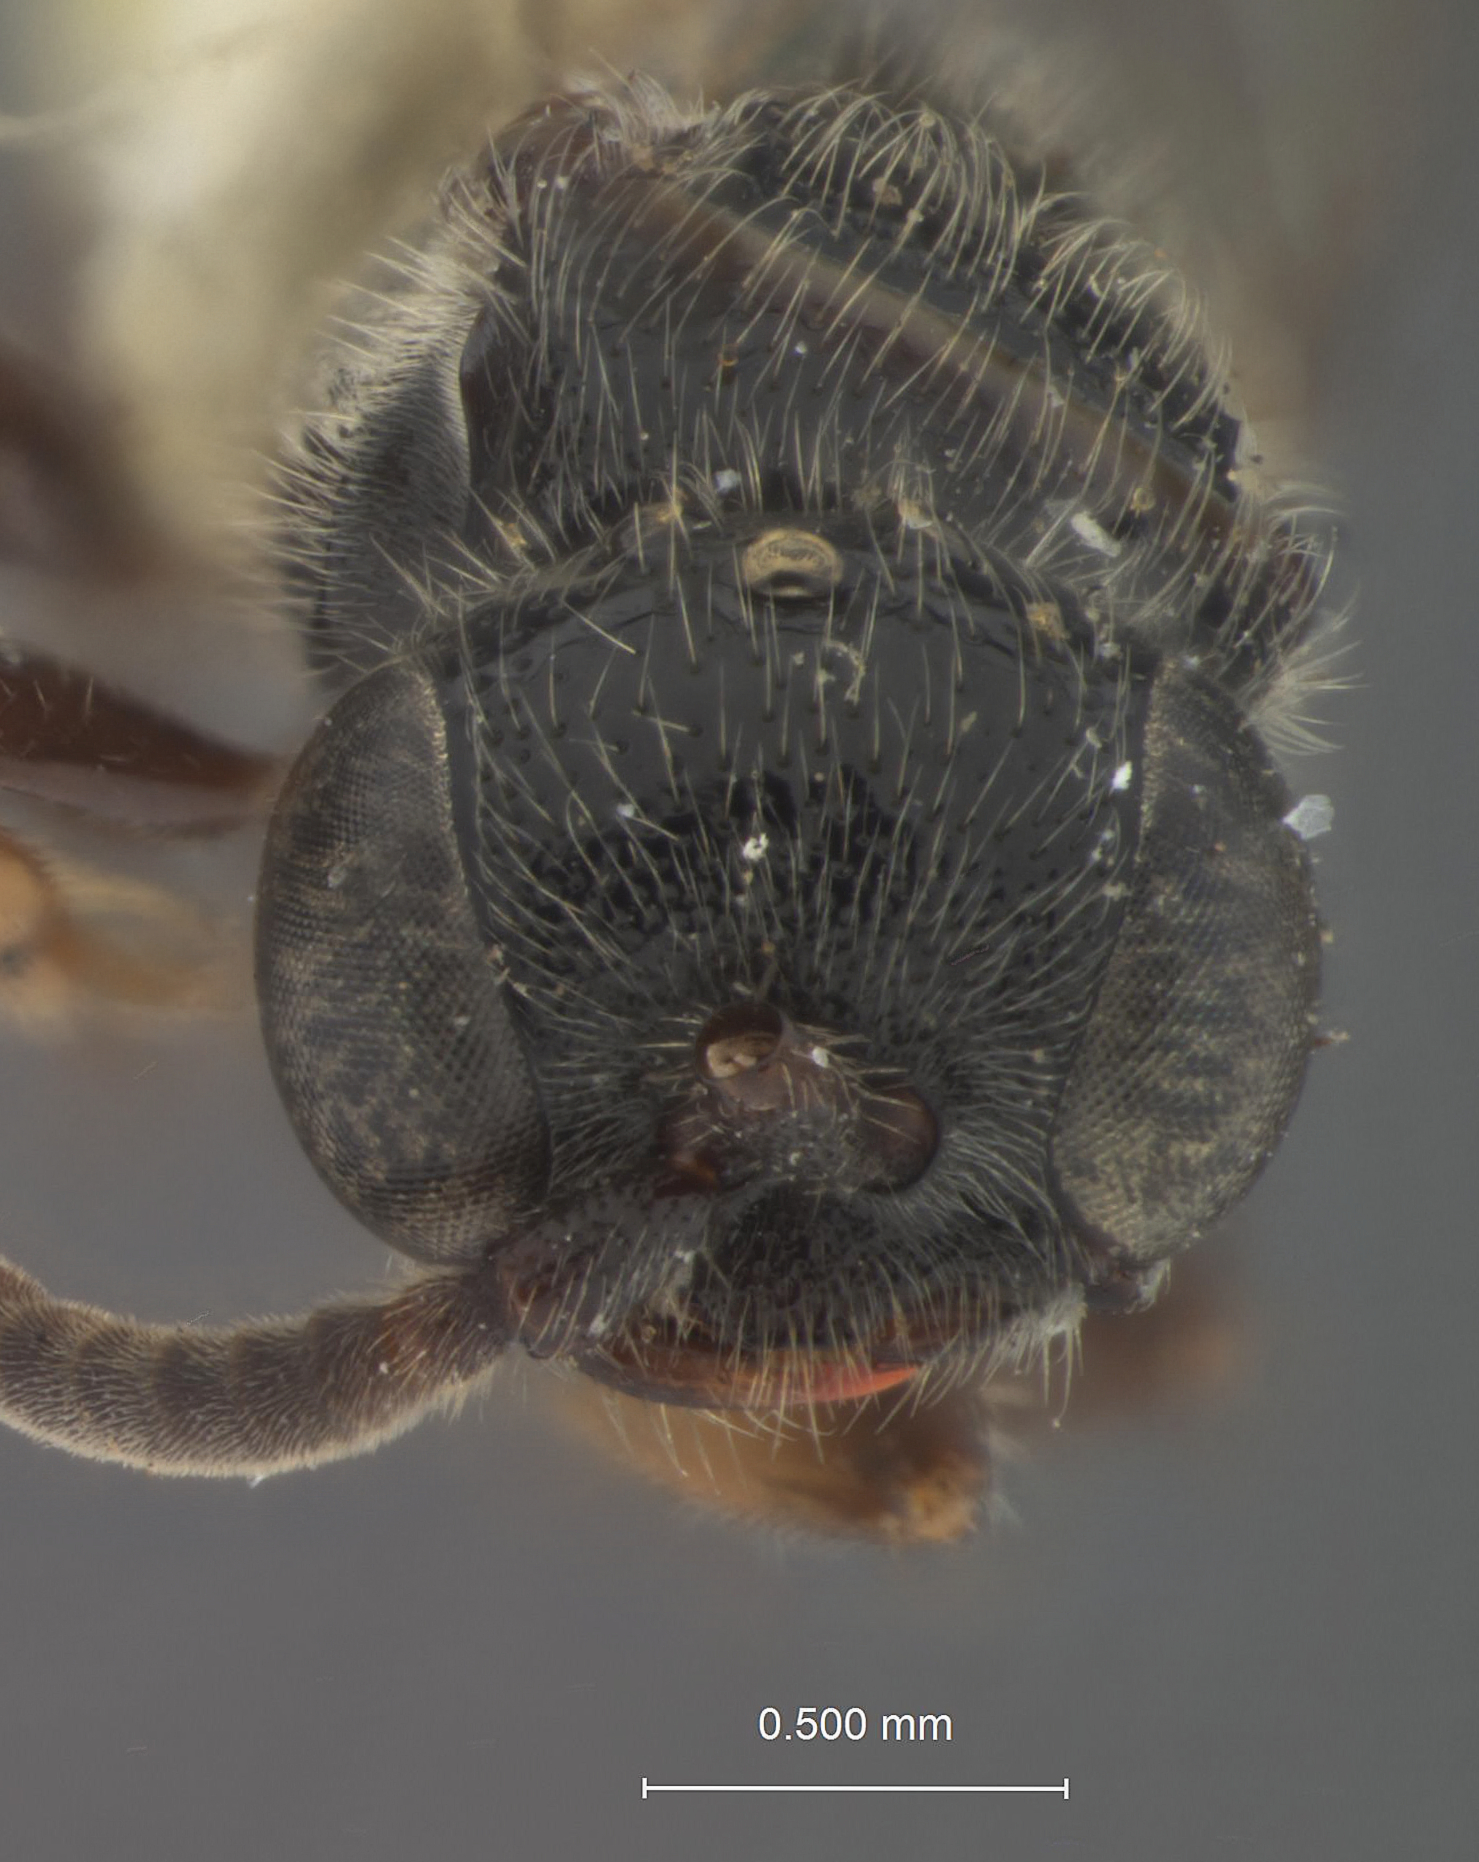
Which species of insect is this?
Tiphia egregia
